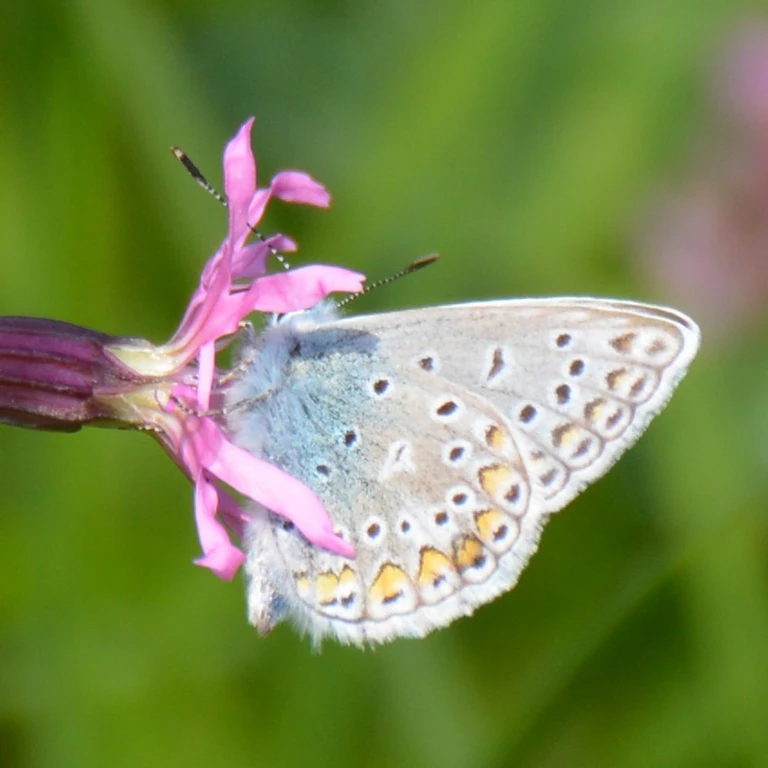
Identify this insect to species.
Polyommatus icarus
